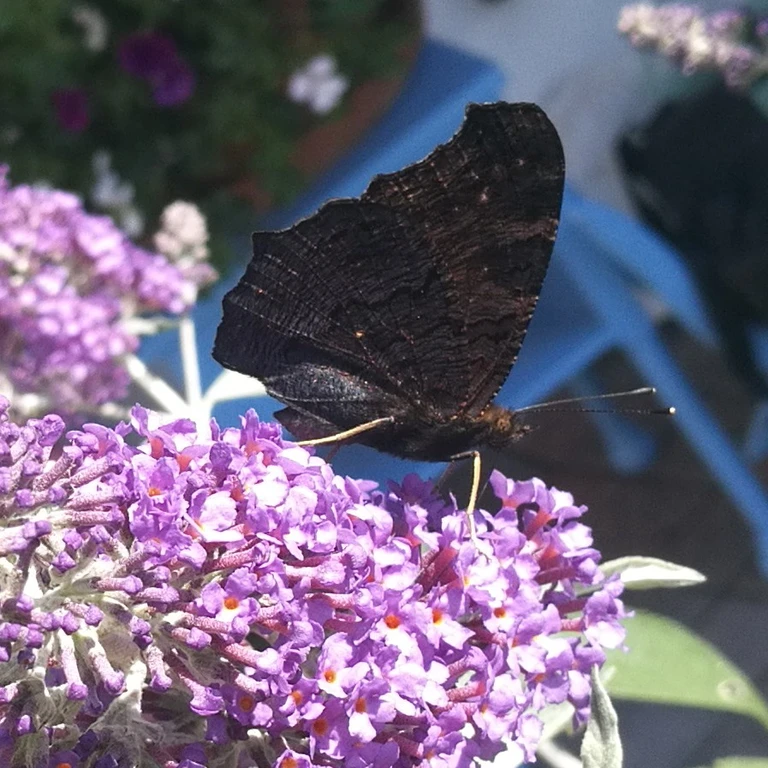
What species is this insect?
Aglais io
